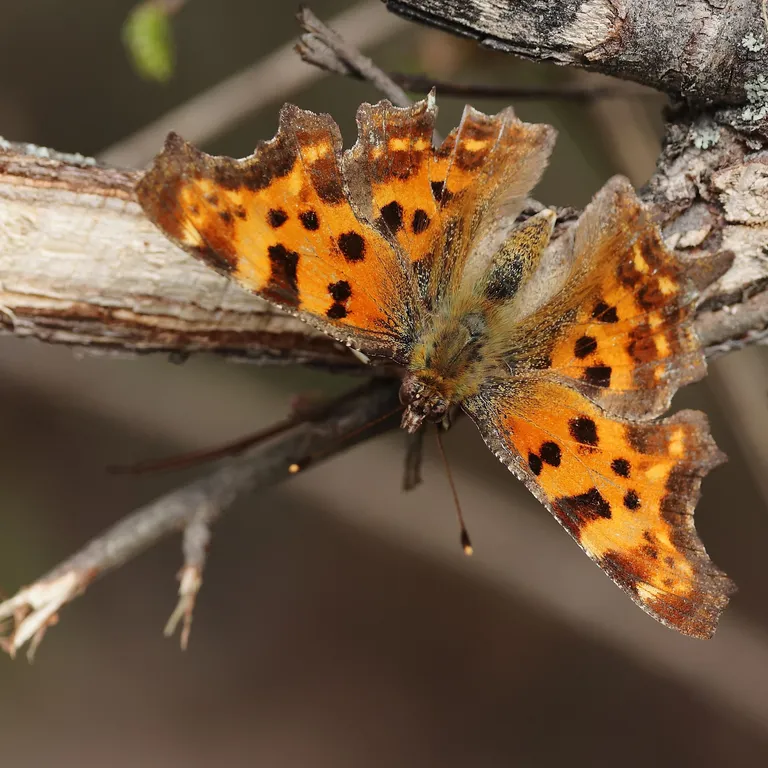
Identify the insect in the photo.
Polygonia c-album
